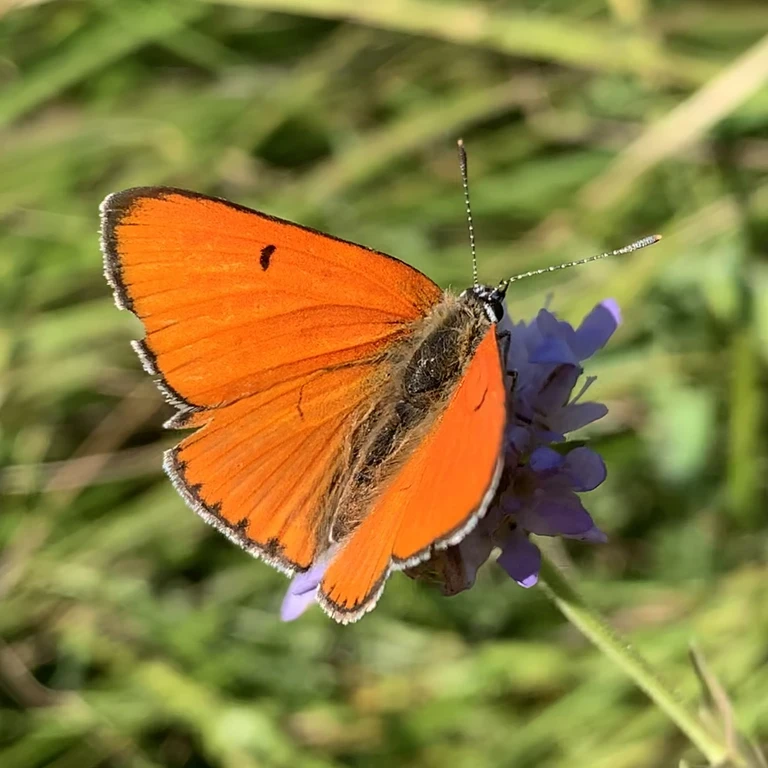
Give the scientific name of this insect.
Lycaena dispar
